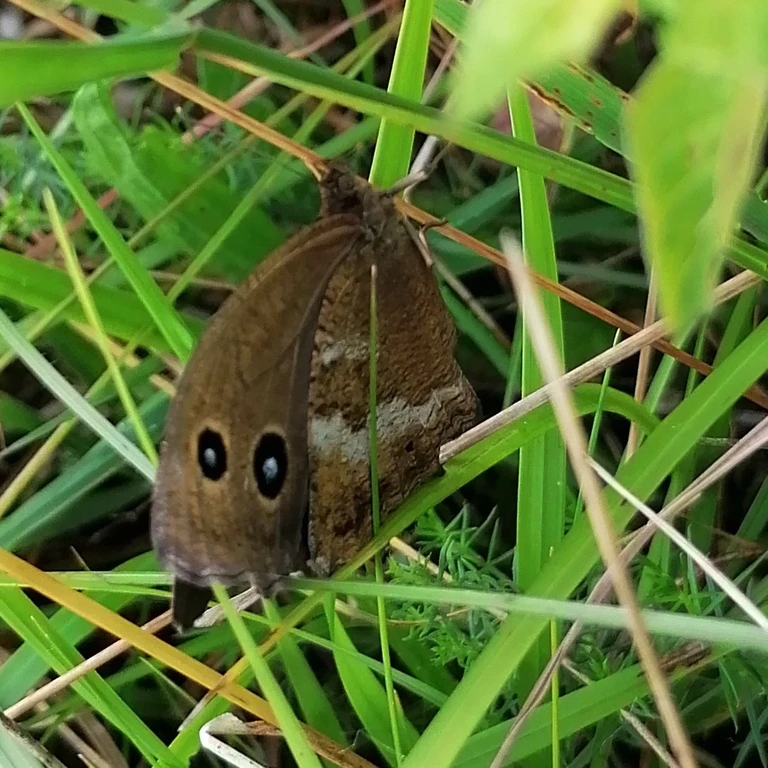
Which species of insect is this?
Minois dryas
